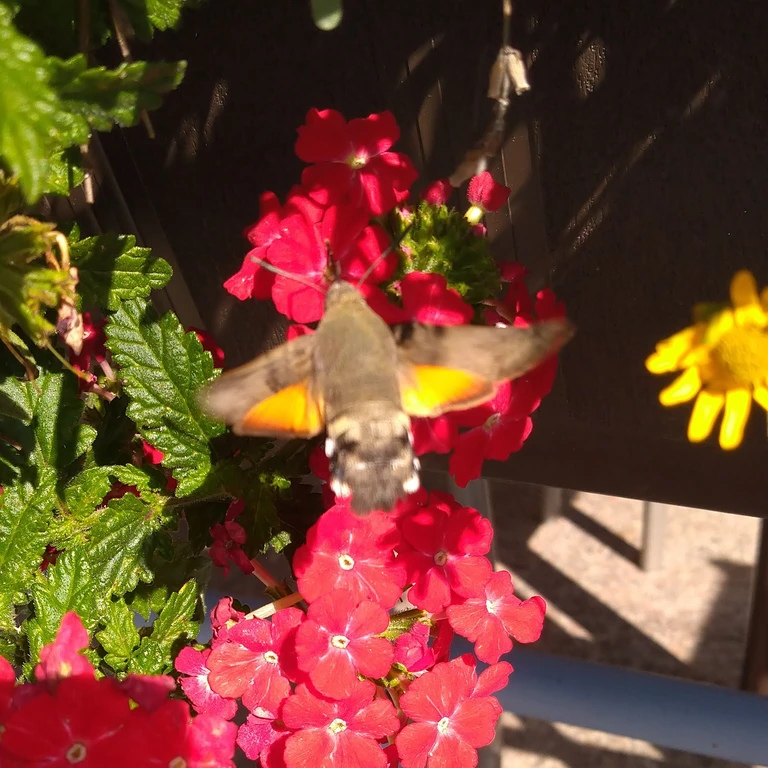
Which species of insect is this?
Macroglossum stellatarum
